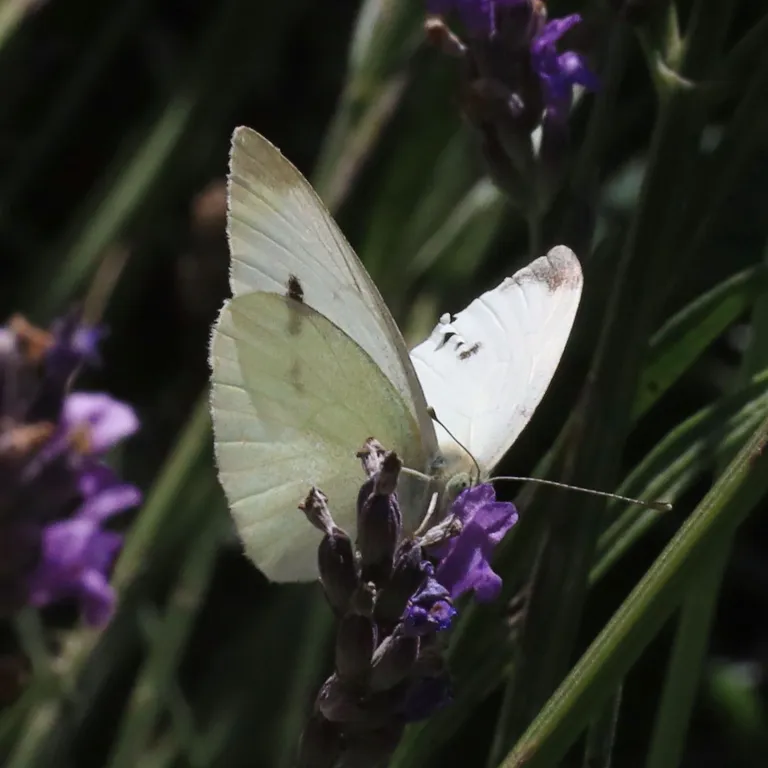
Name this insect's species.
Pieris rapae
